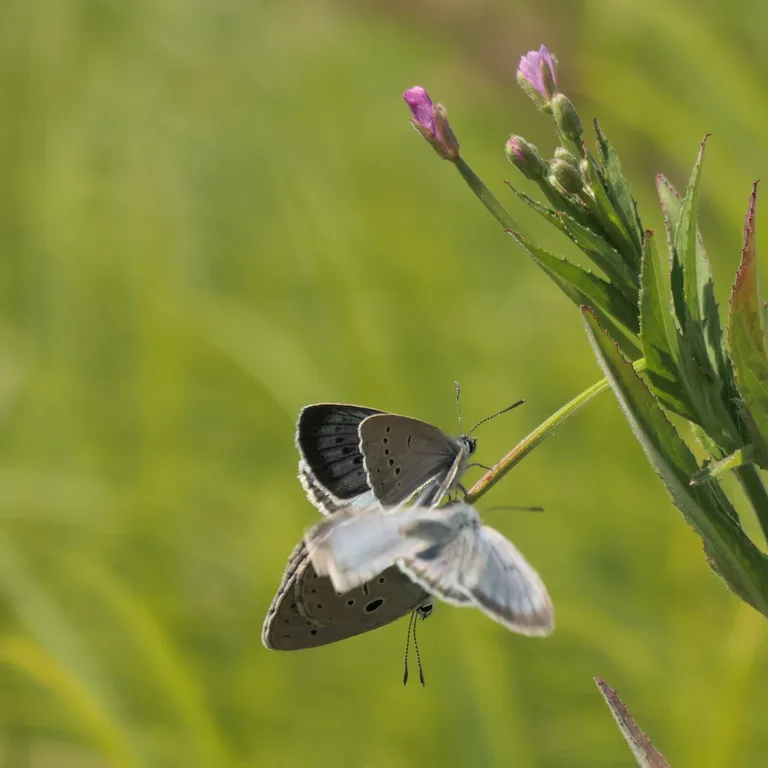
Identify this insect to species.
Phengaris teleius
